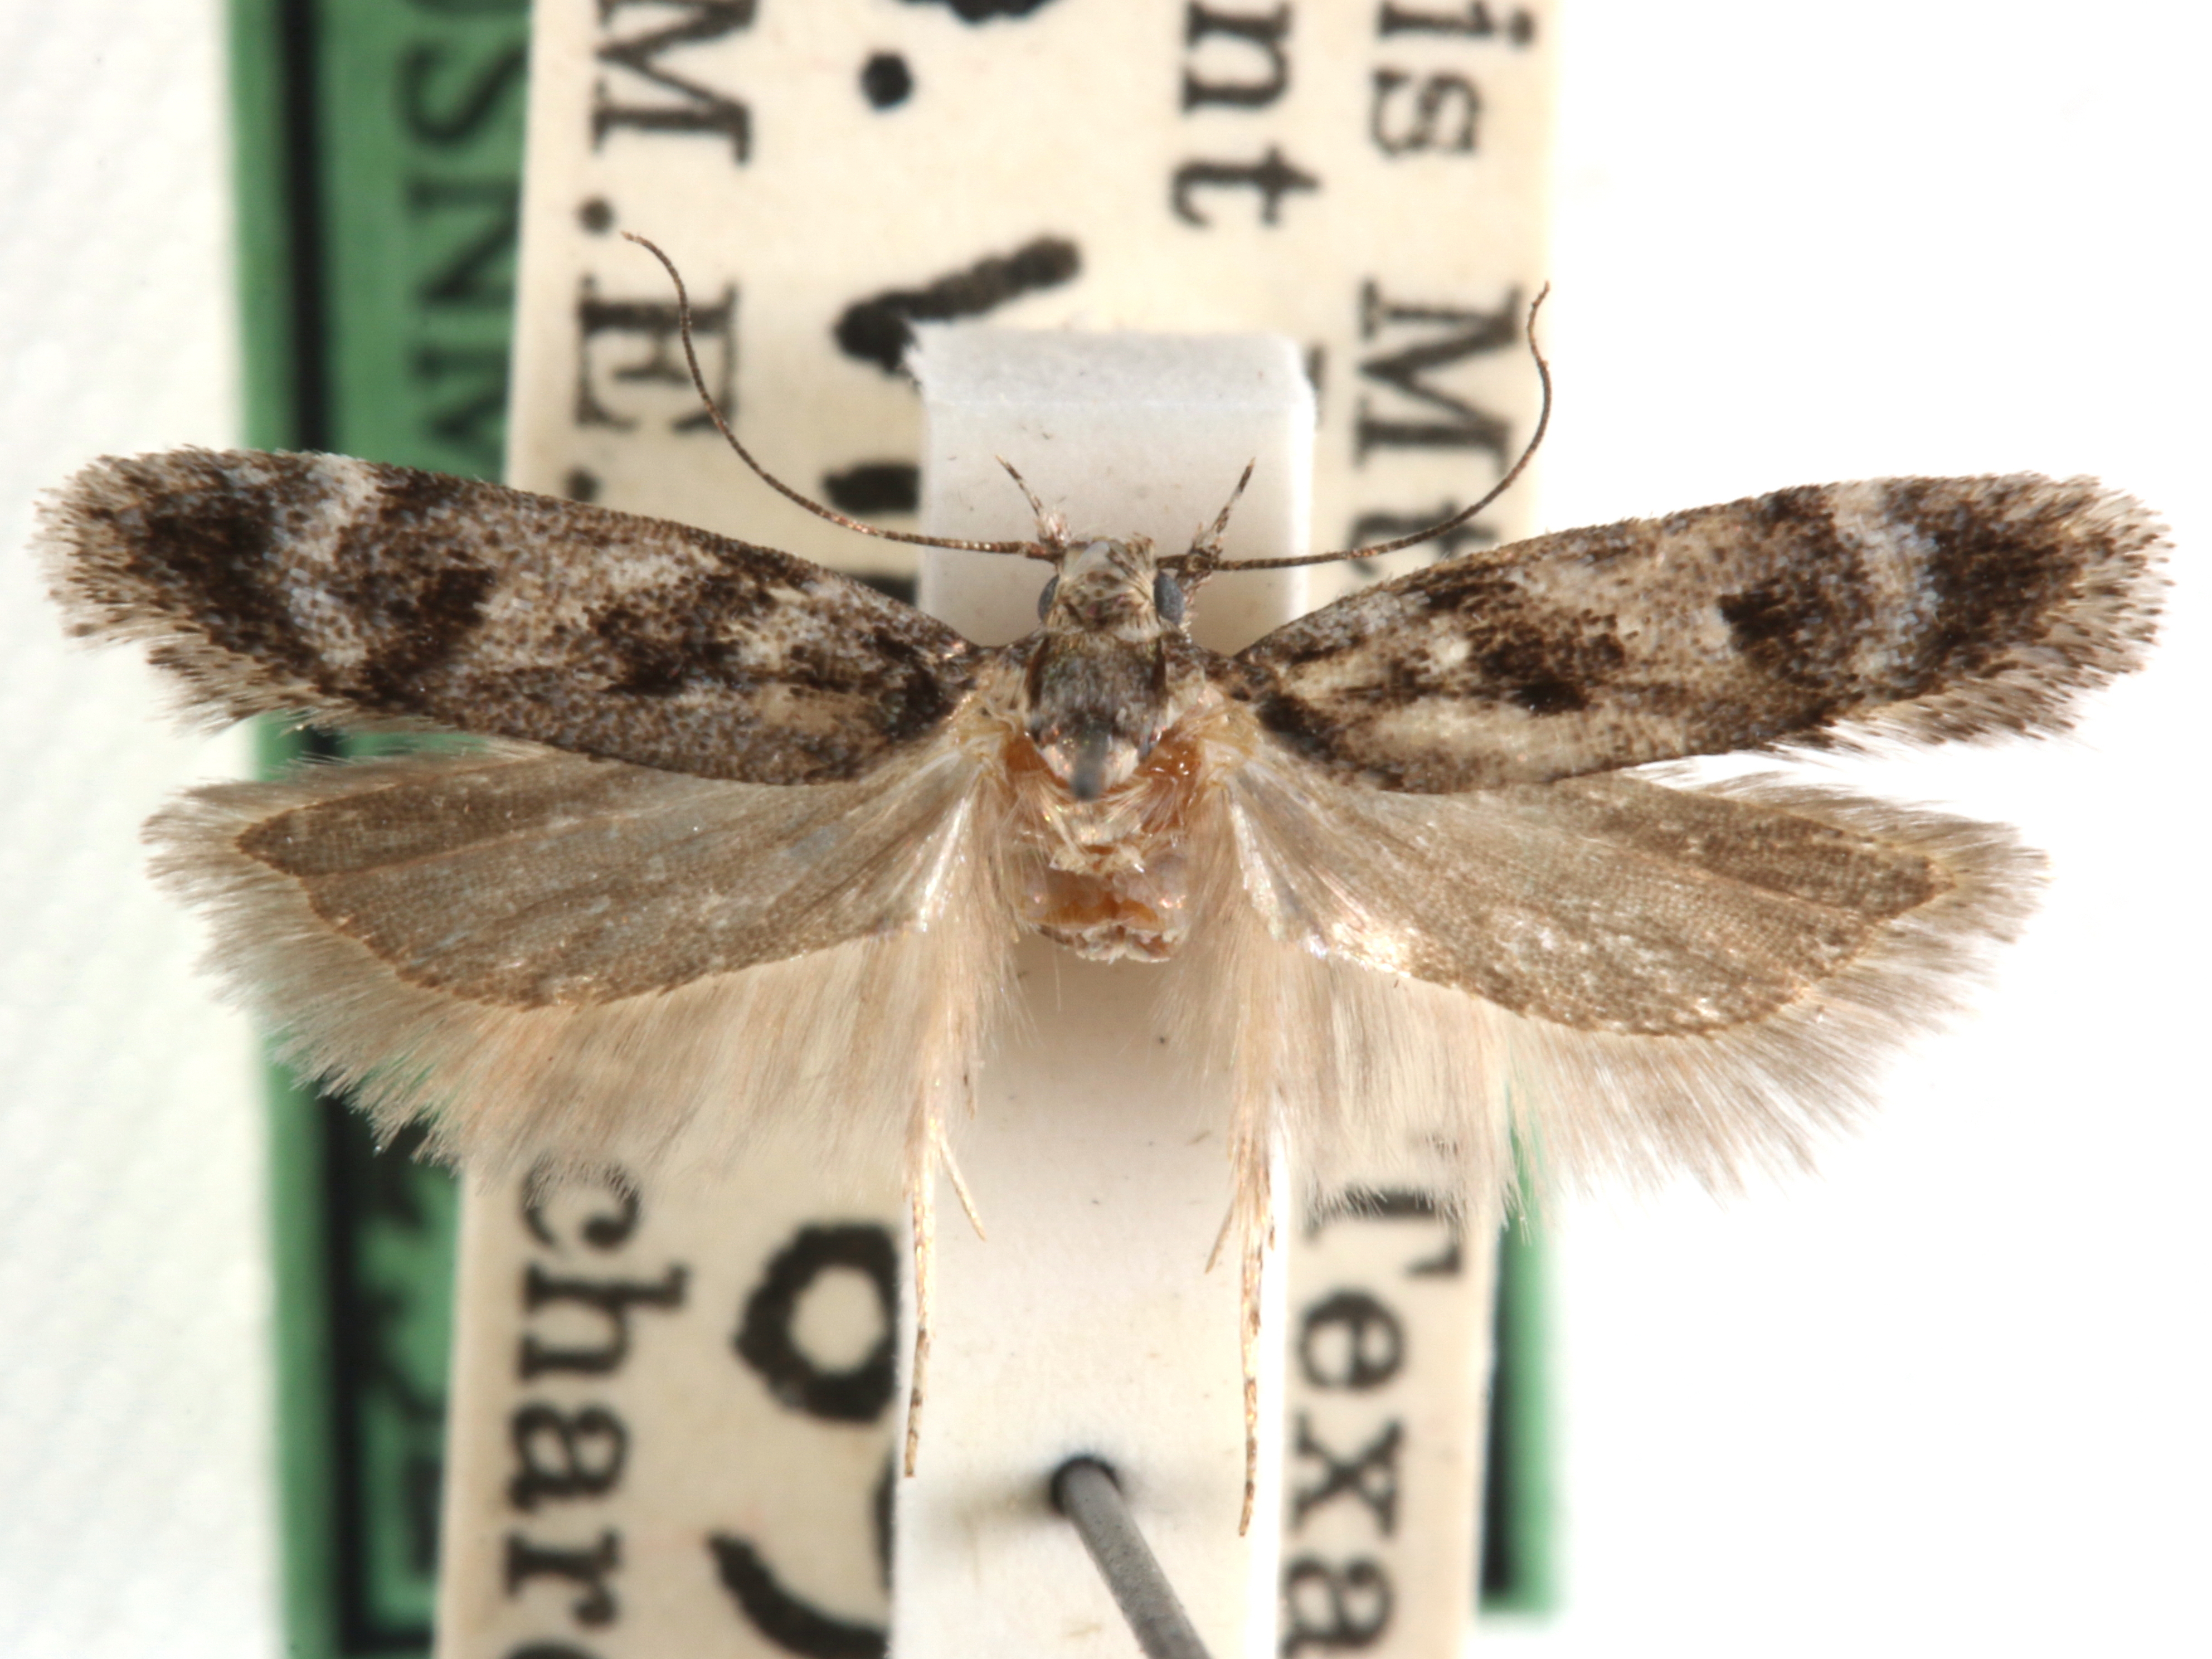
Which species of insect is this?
Chionodes trophella
